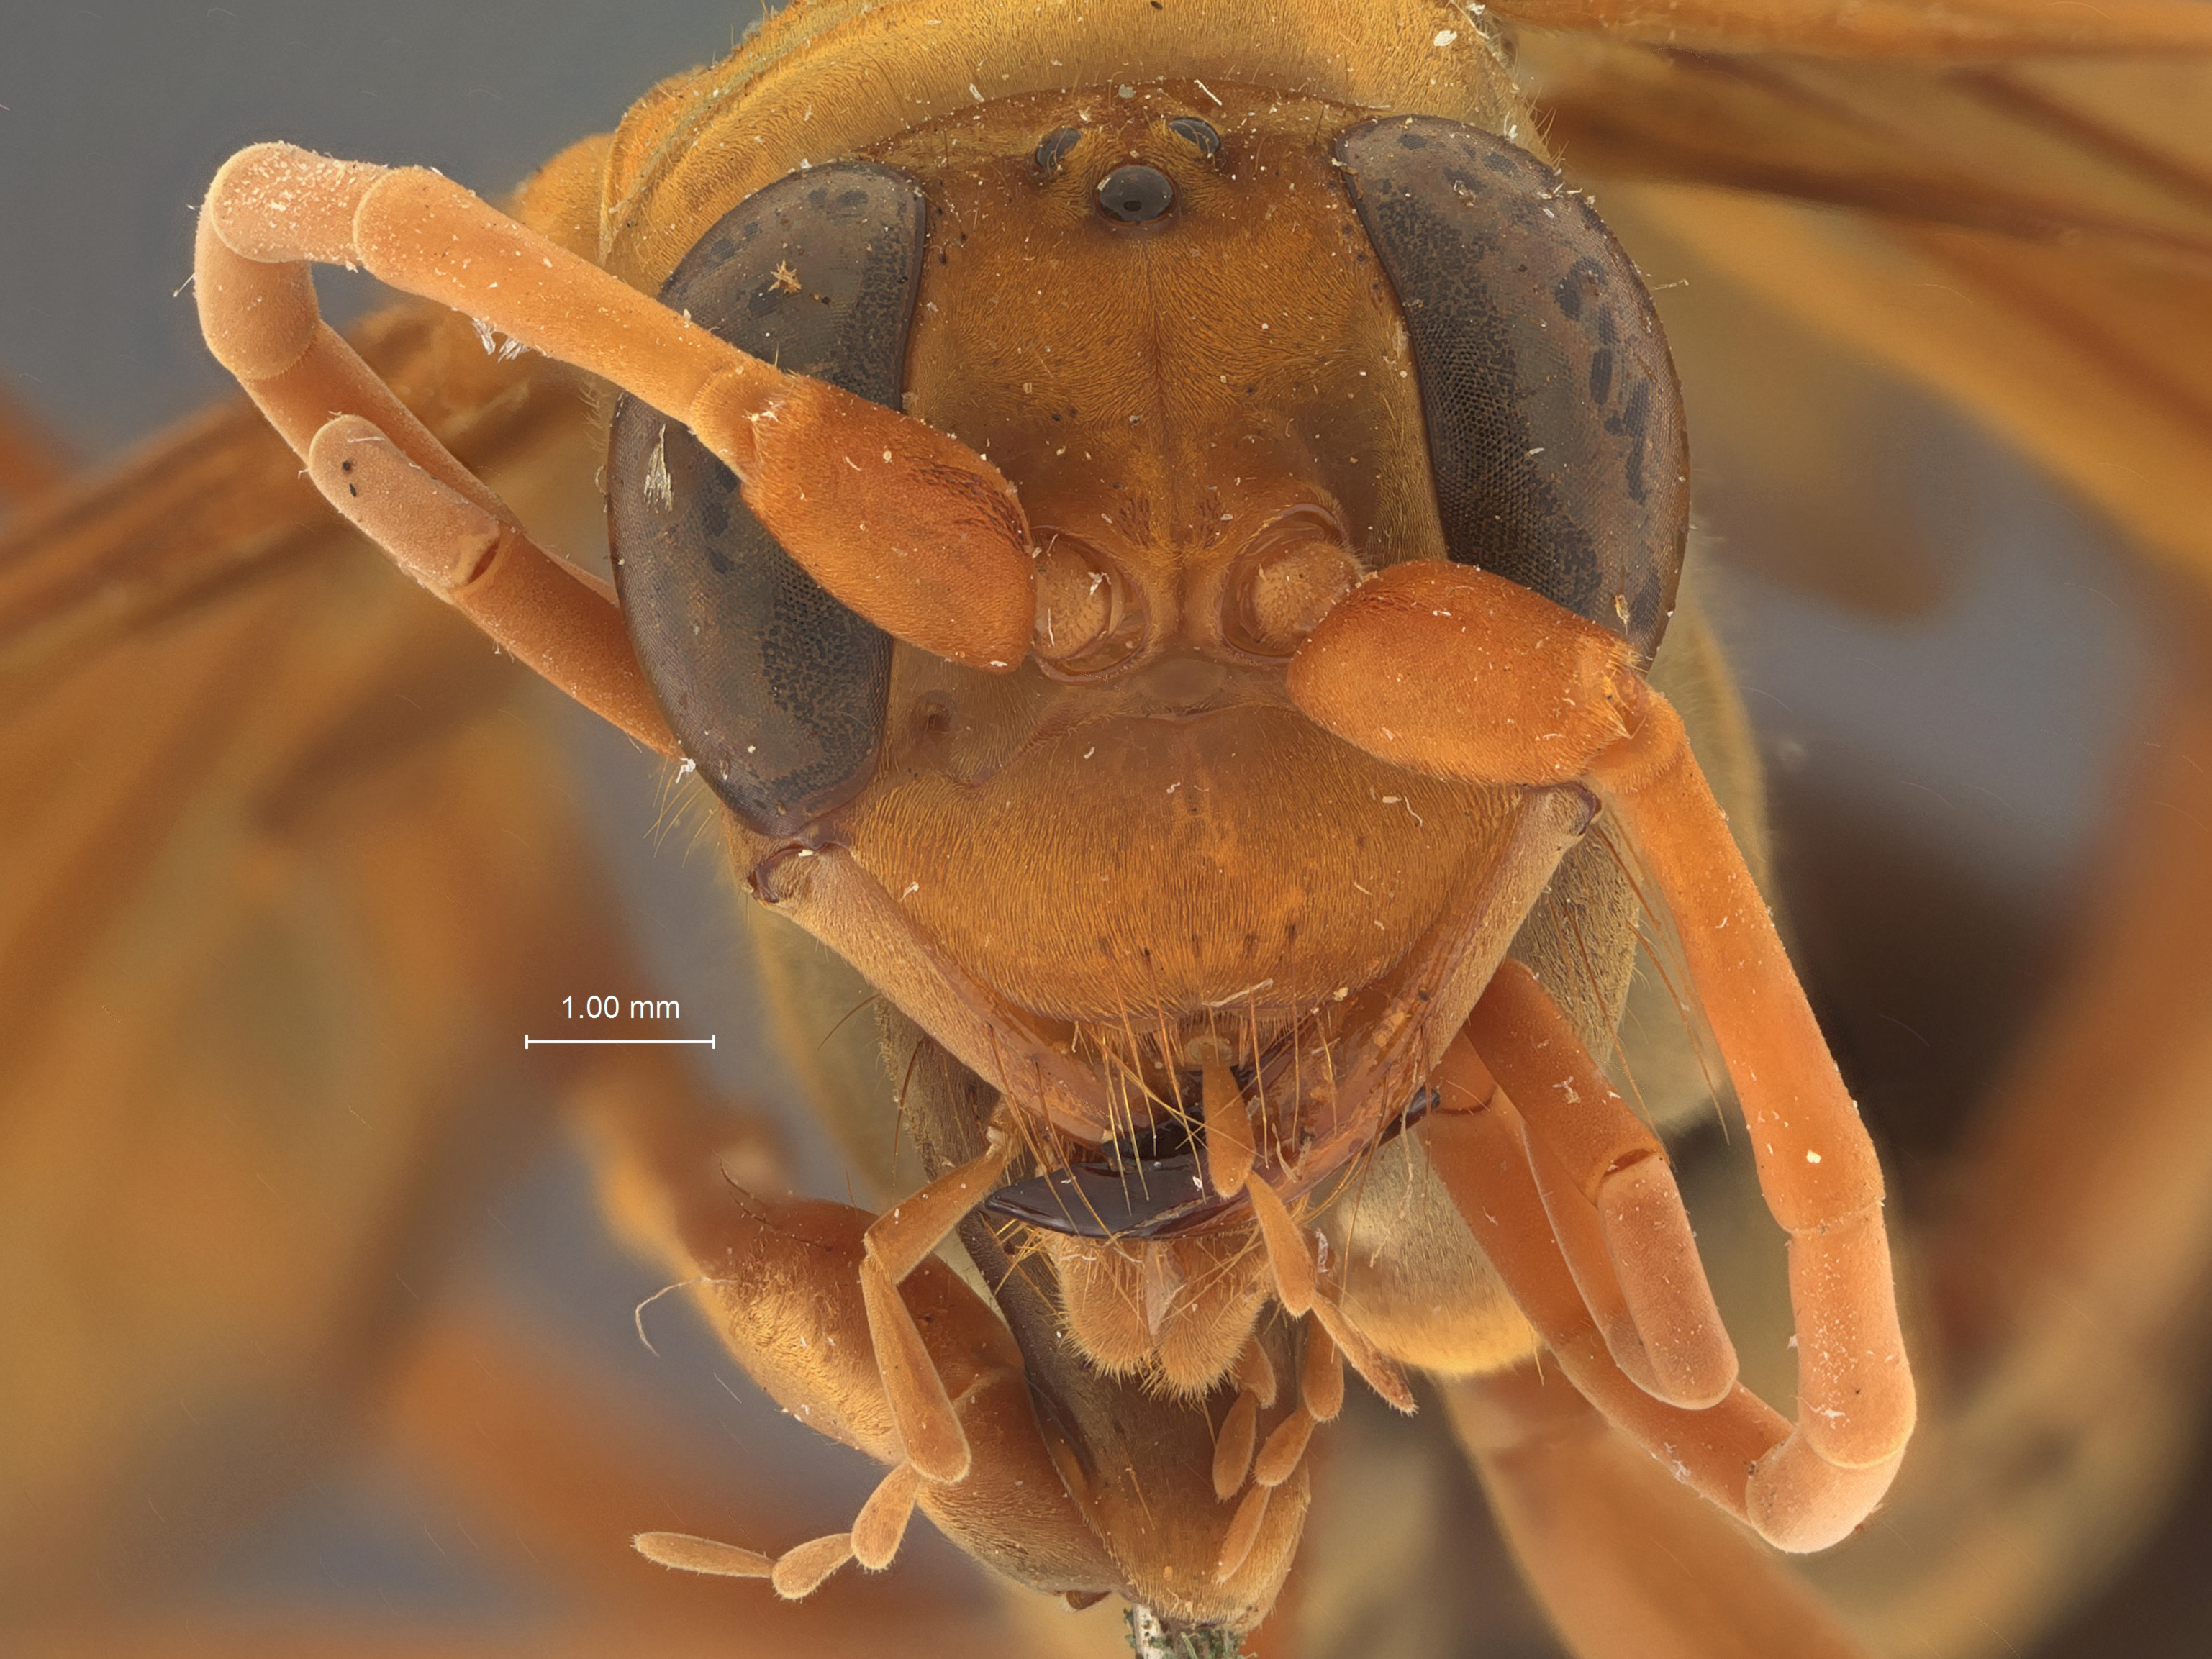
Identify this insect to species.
Hemipepsis banksi
